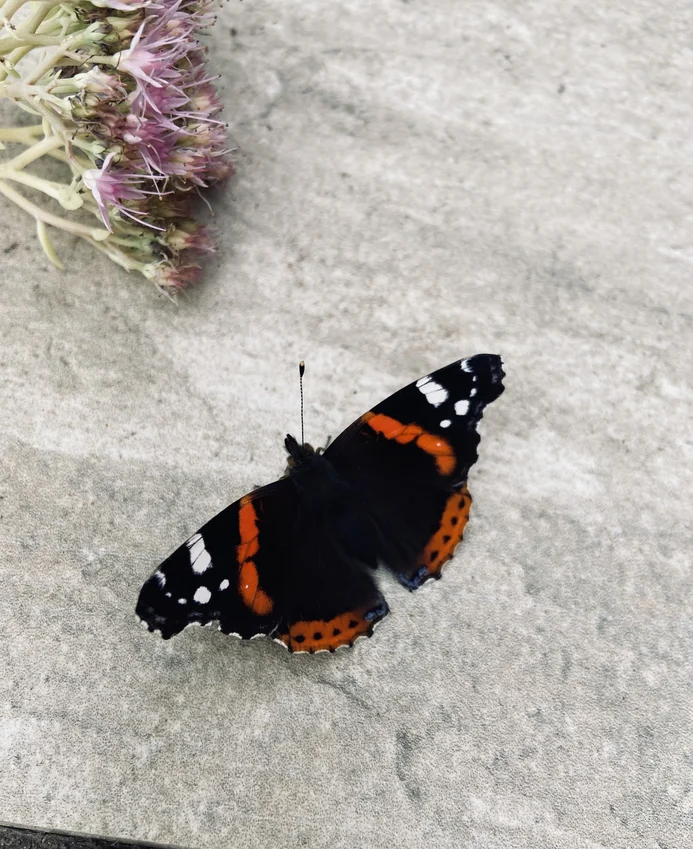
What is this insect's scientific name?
Vanessa atalanta
